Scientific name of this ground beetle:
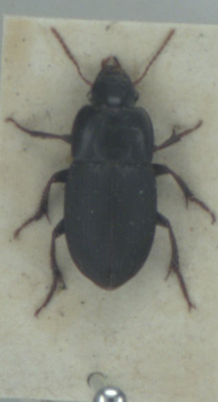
Harpalus tardus
